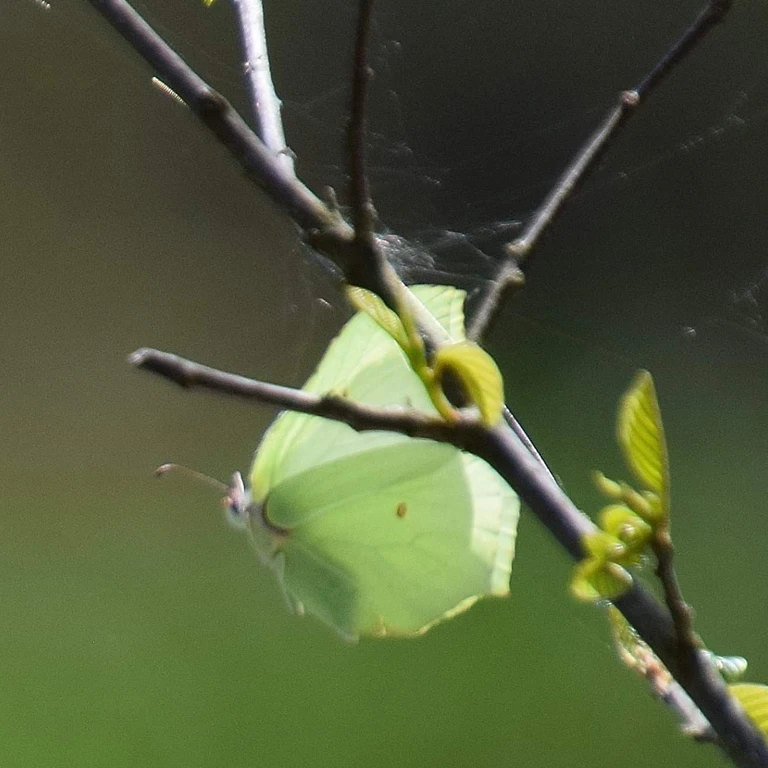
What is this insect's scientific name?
Gonepteryx rhamni
